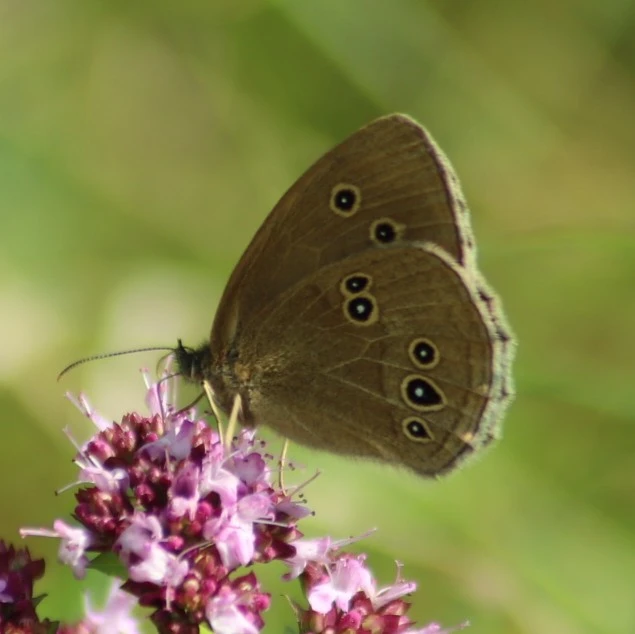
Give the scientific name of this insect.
Aphantopus hyperantus
